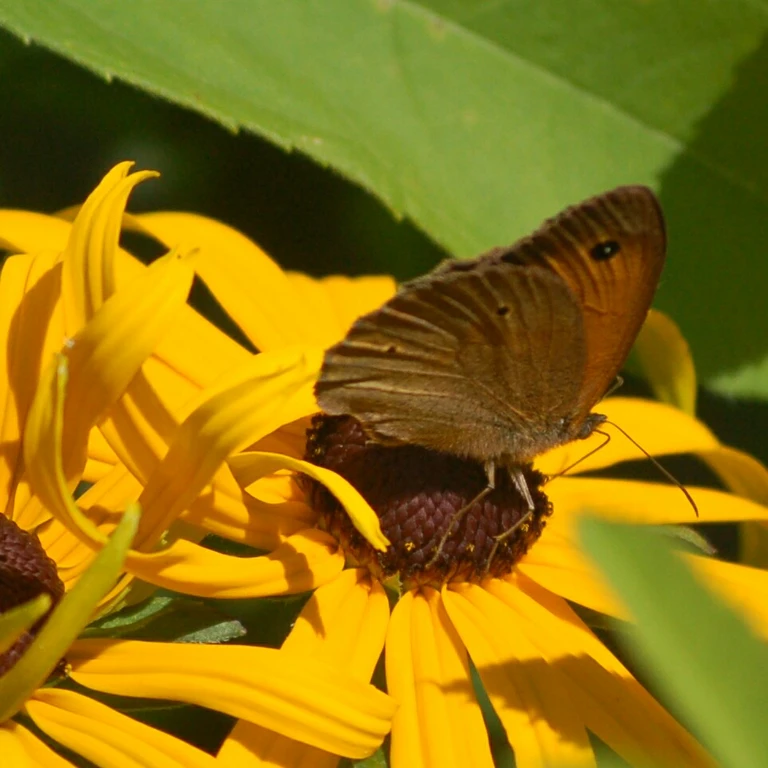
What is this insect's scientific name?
Maniola jurtina
